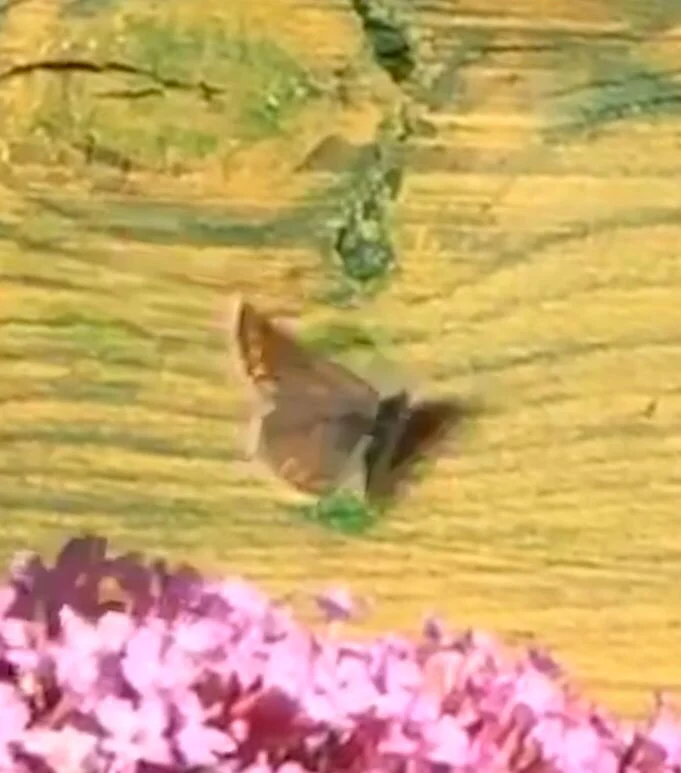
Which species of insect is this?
Polyommatus icarus
